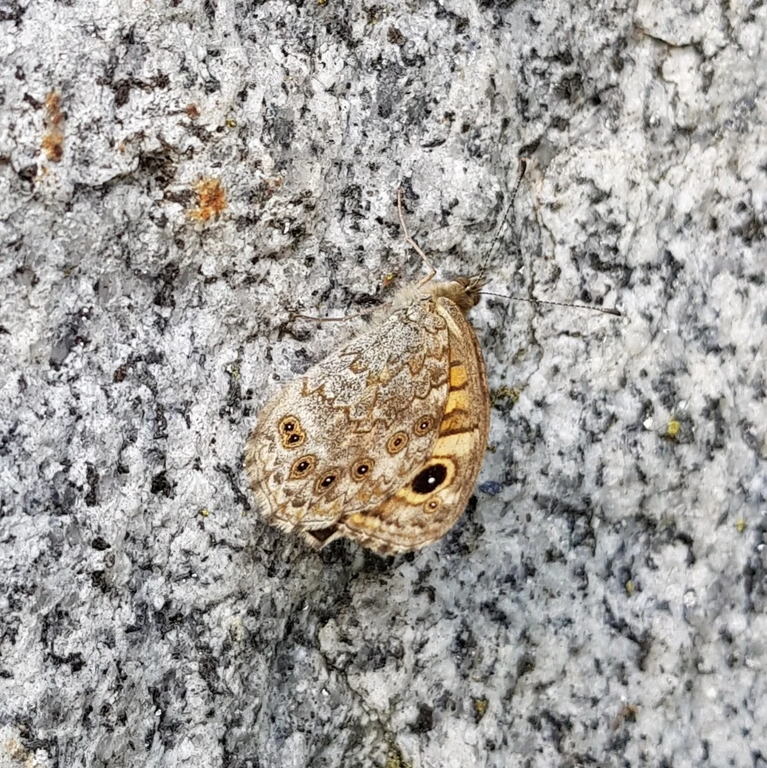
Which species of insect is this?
Lasiommata megera (also Pararge megera)
